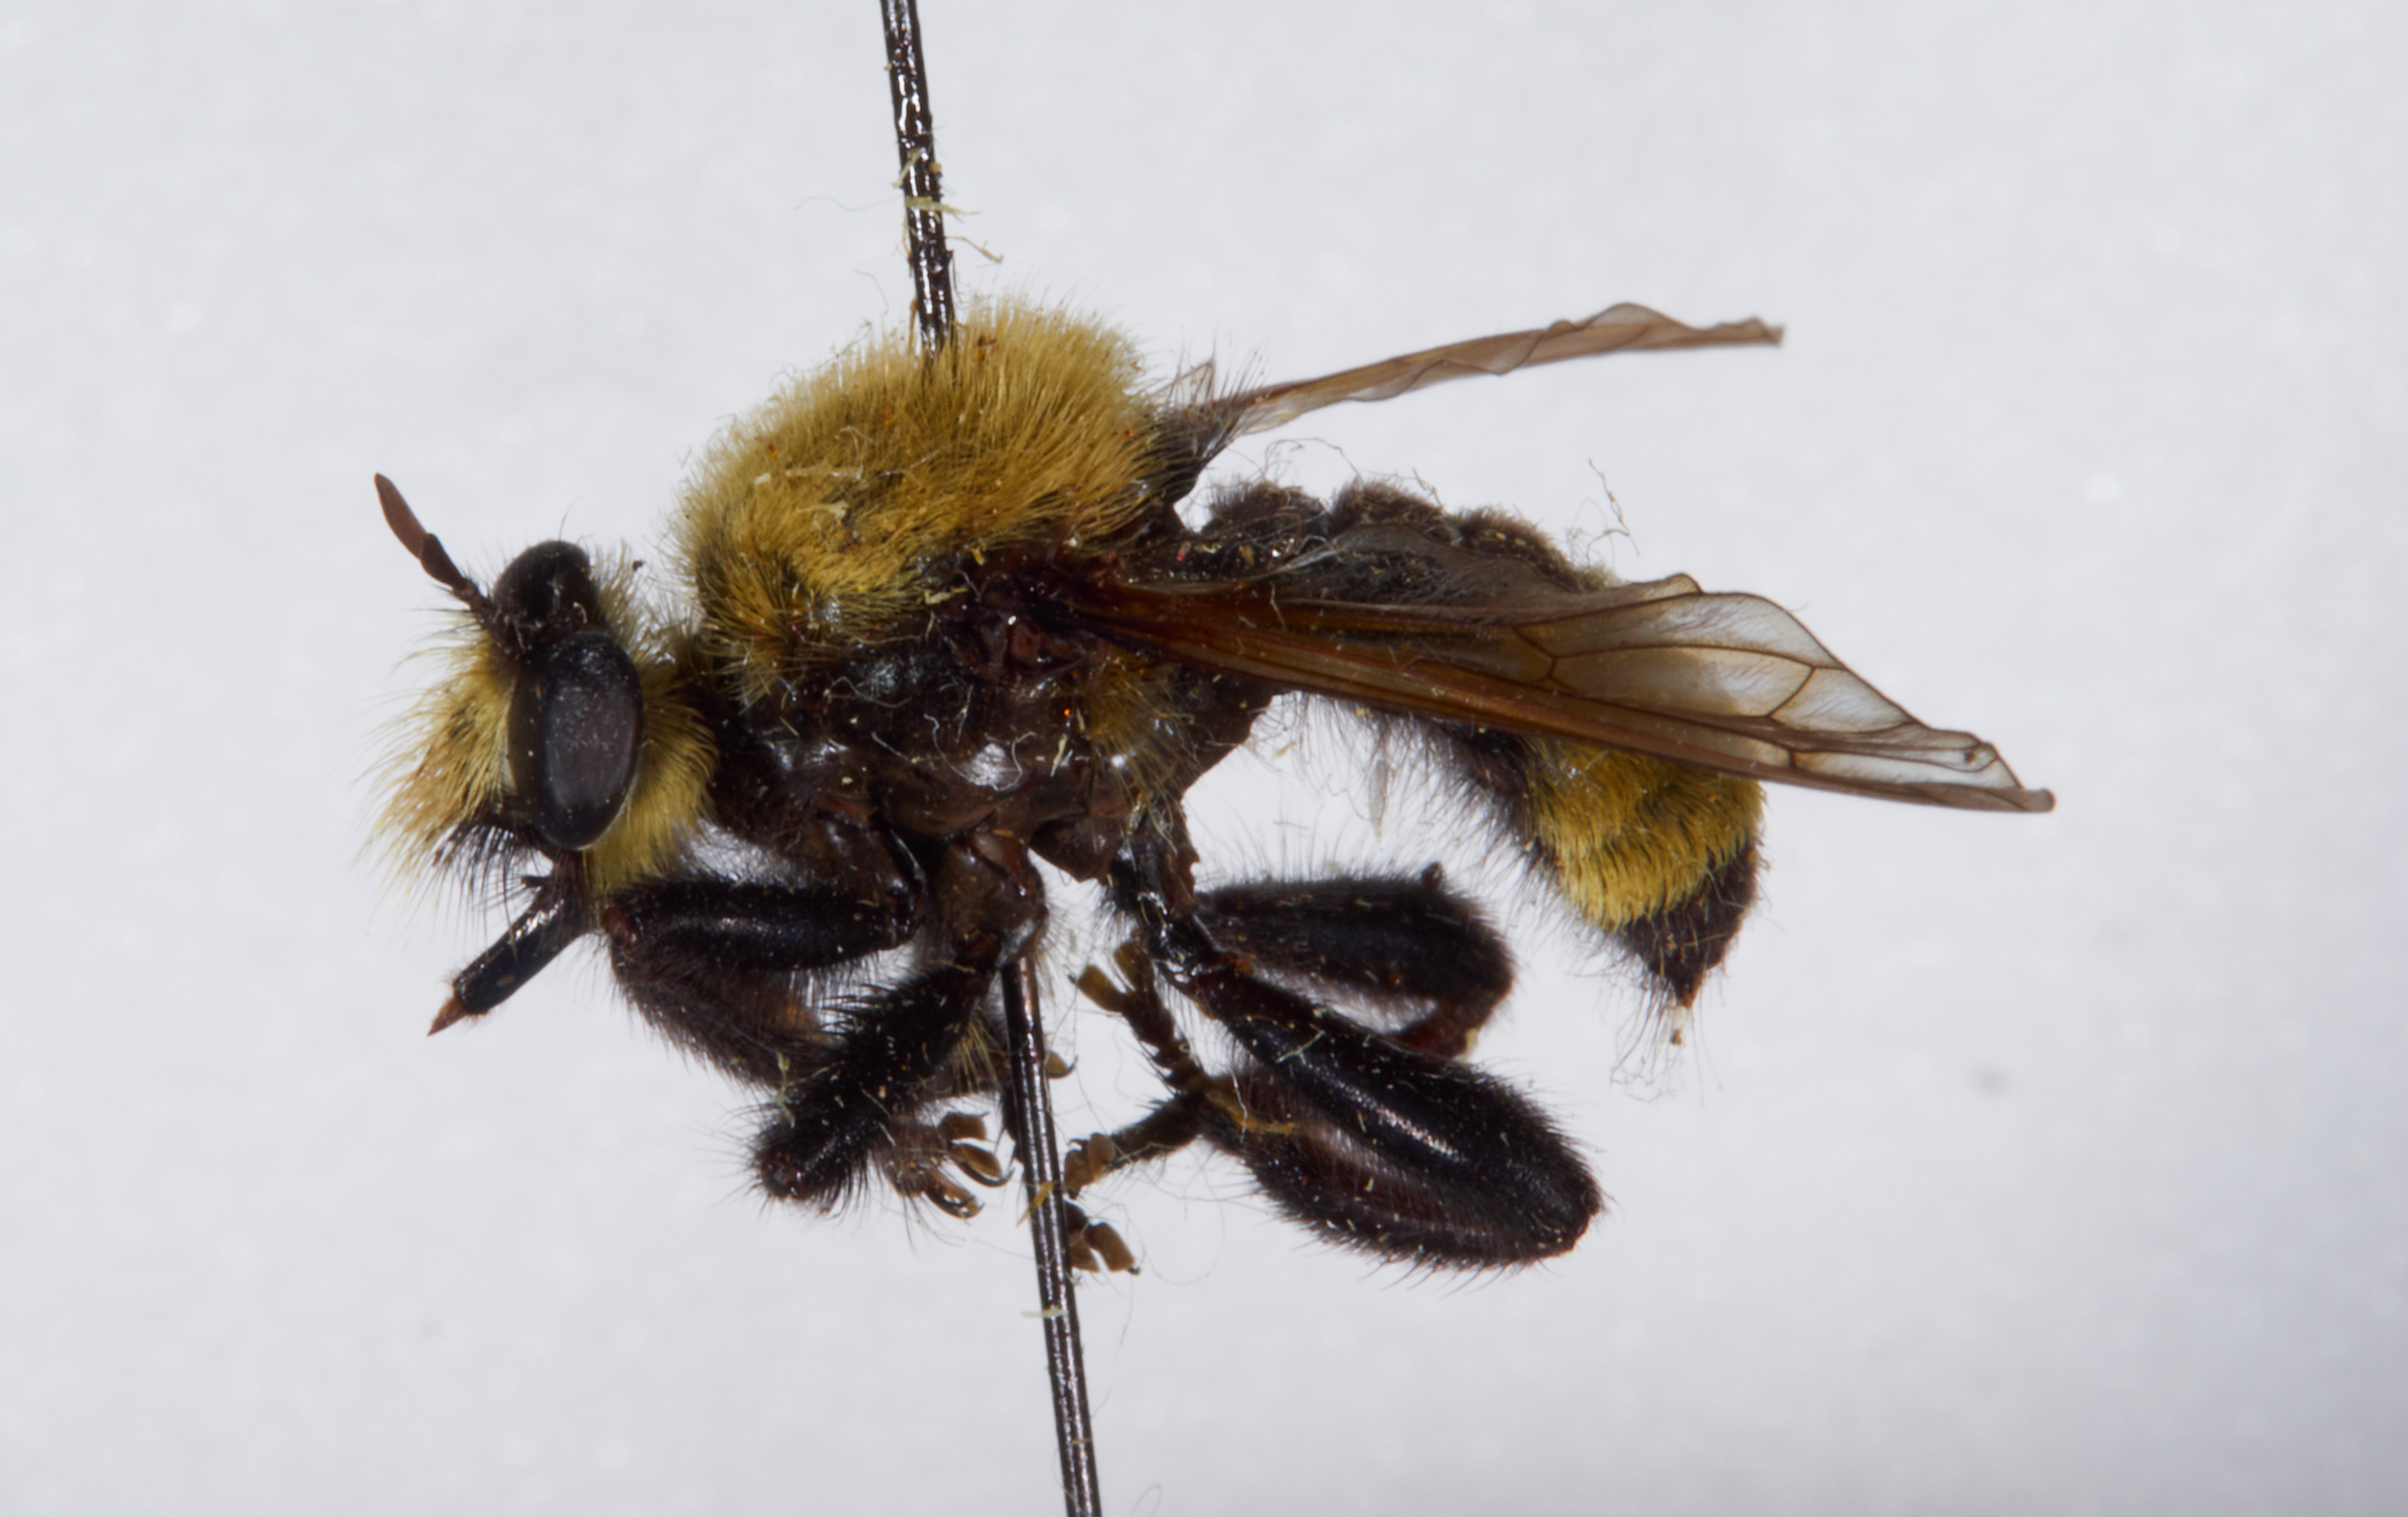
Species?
Laphria vorax
